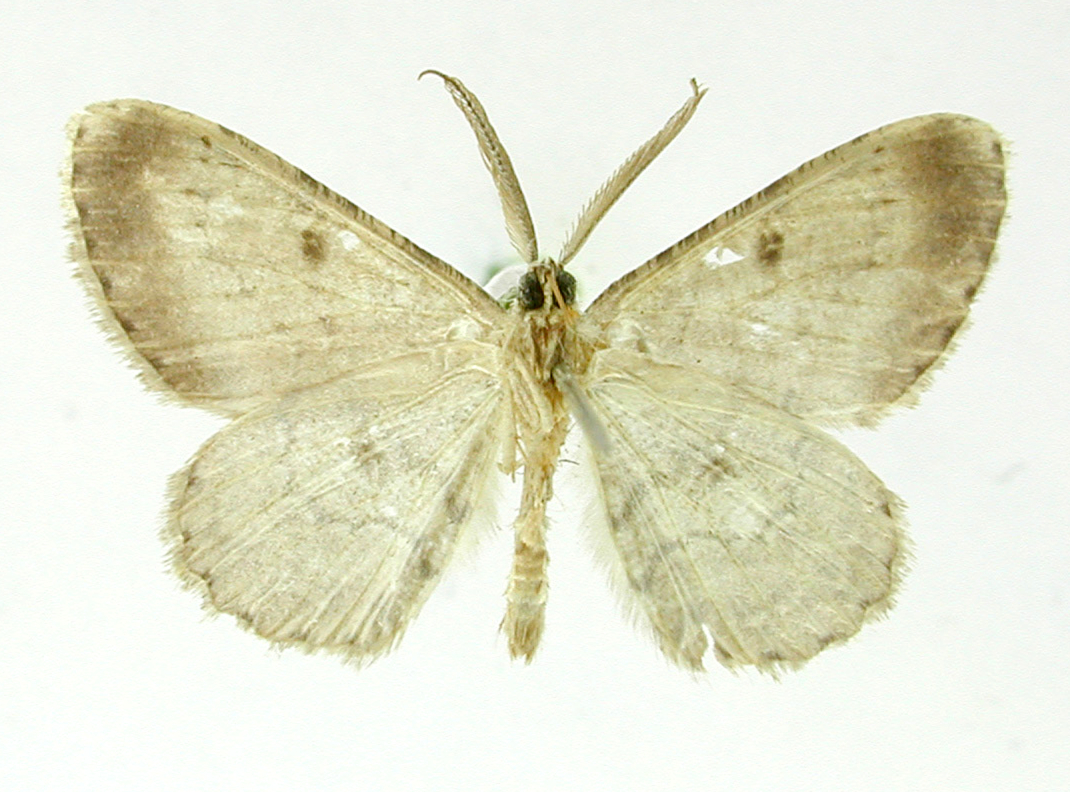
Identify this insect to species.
Stenalcidia biniola
